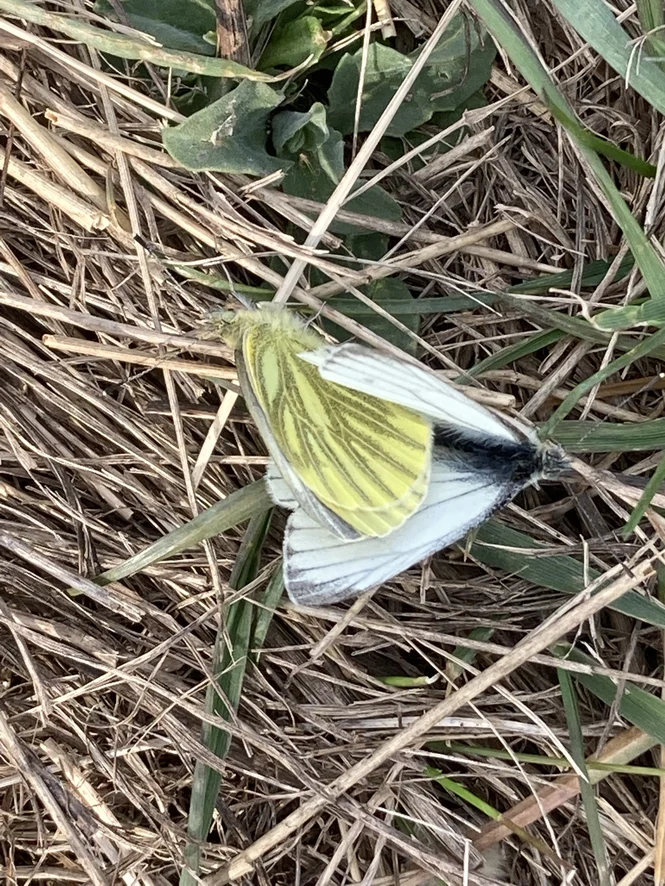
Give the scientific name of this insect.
Pieris napi
